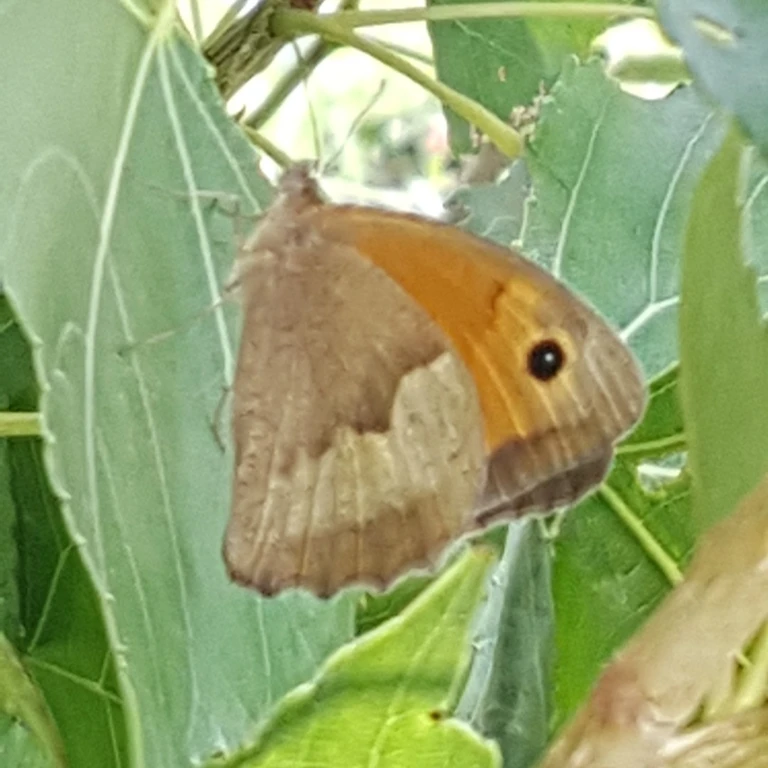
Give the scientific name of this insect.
Maniola jurtina
